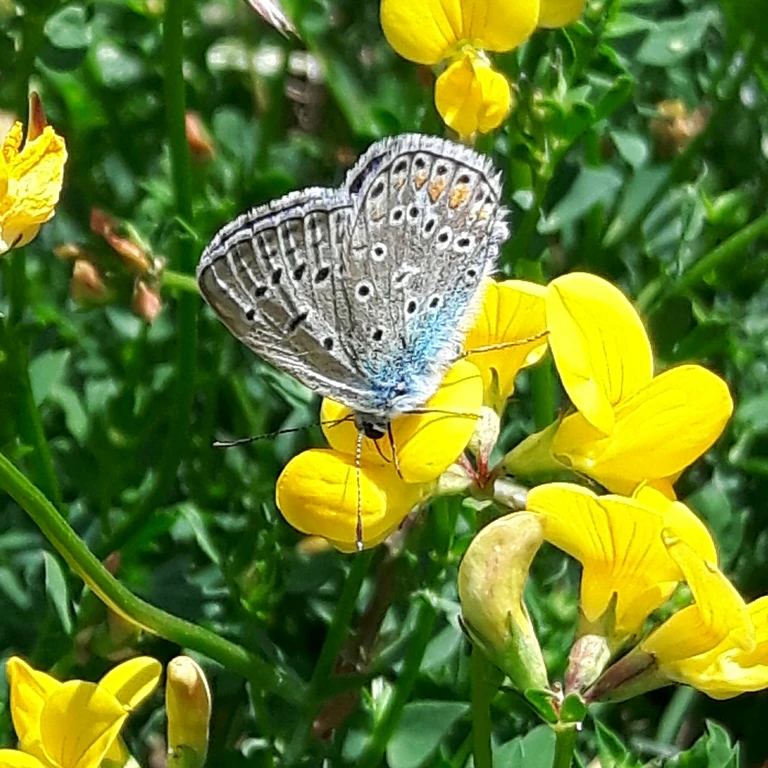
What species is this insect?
Polyommatus icarus
